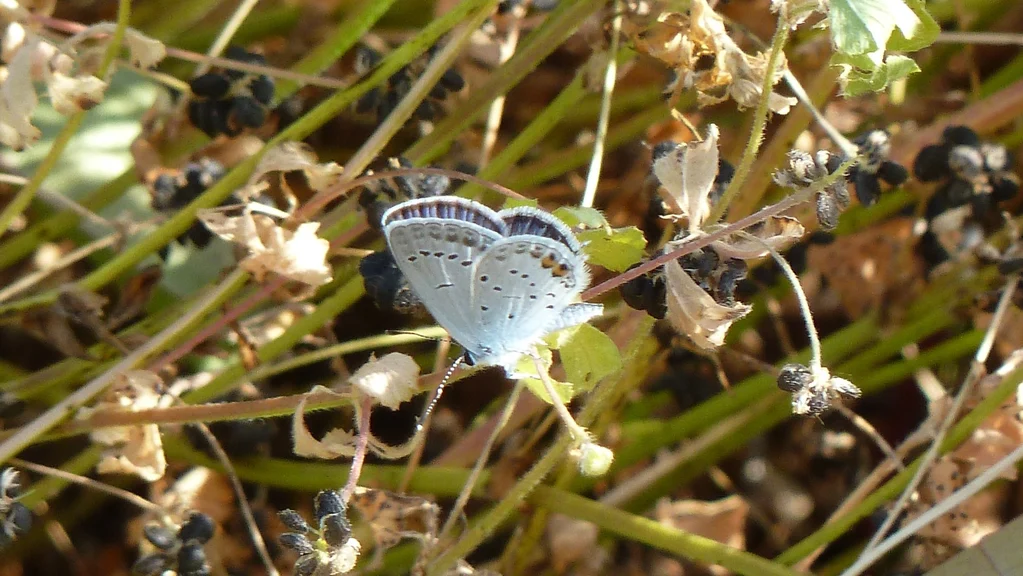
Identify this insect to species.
Cupido argiades (also Elkalyce argiades)
